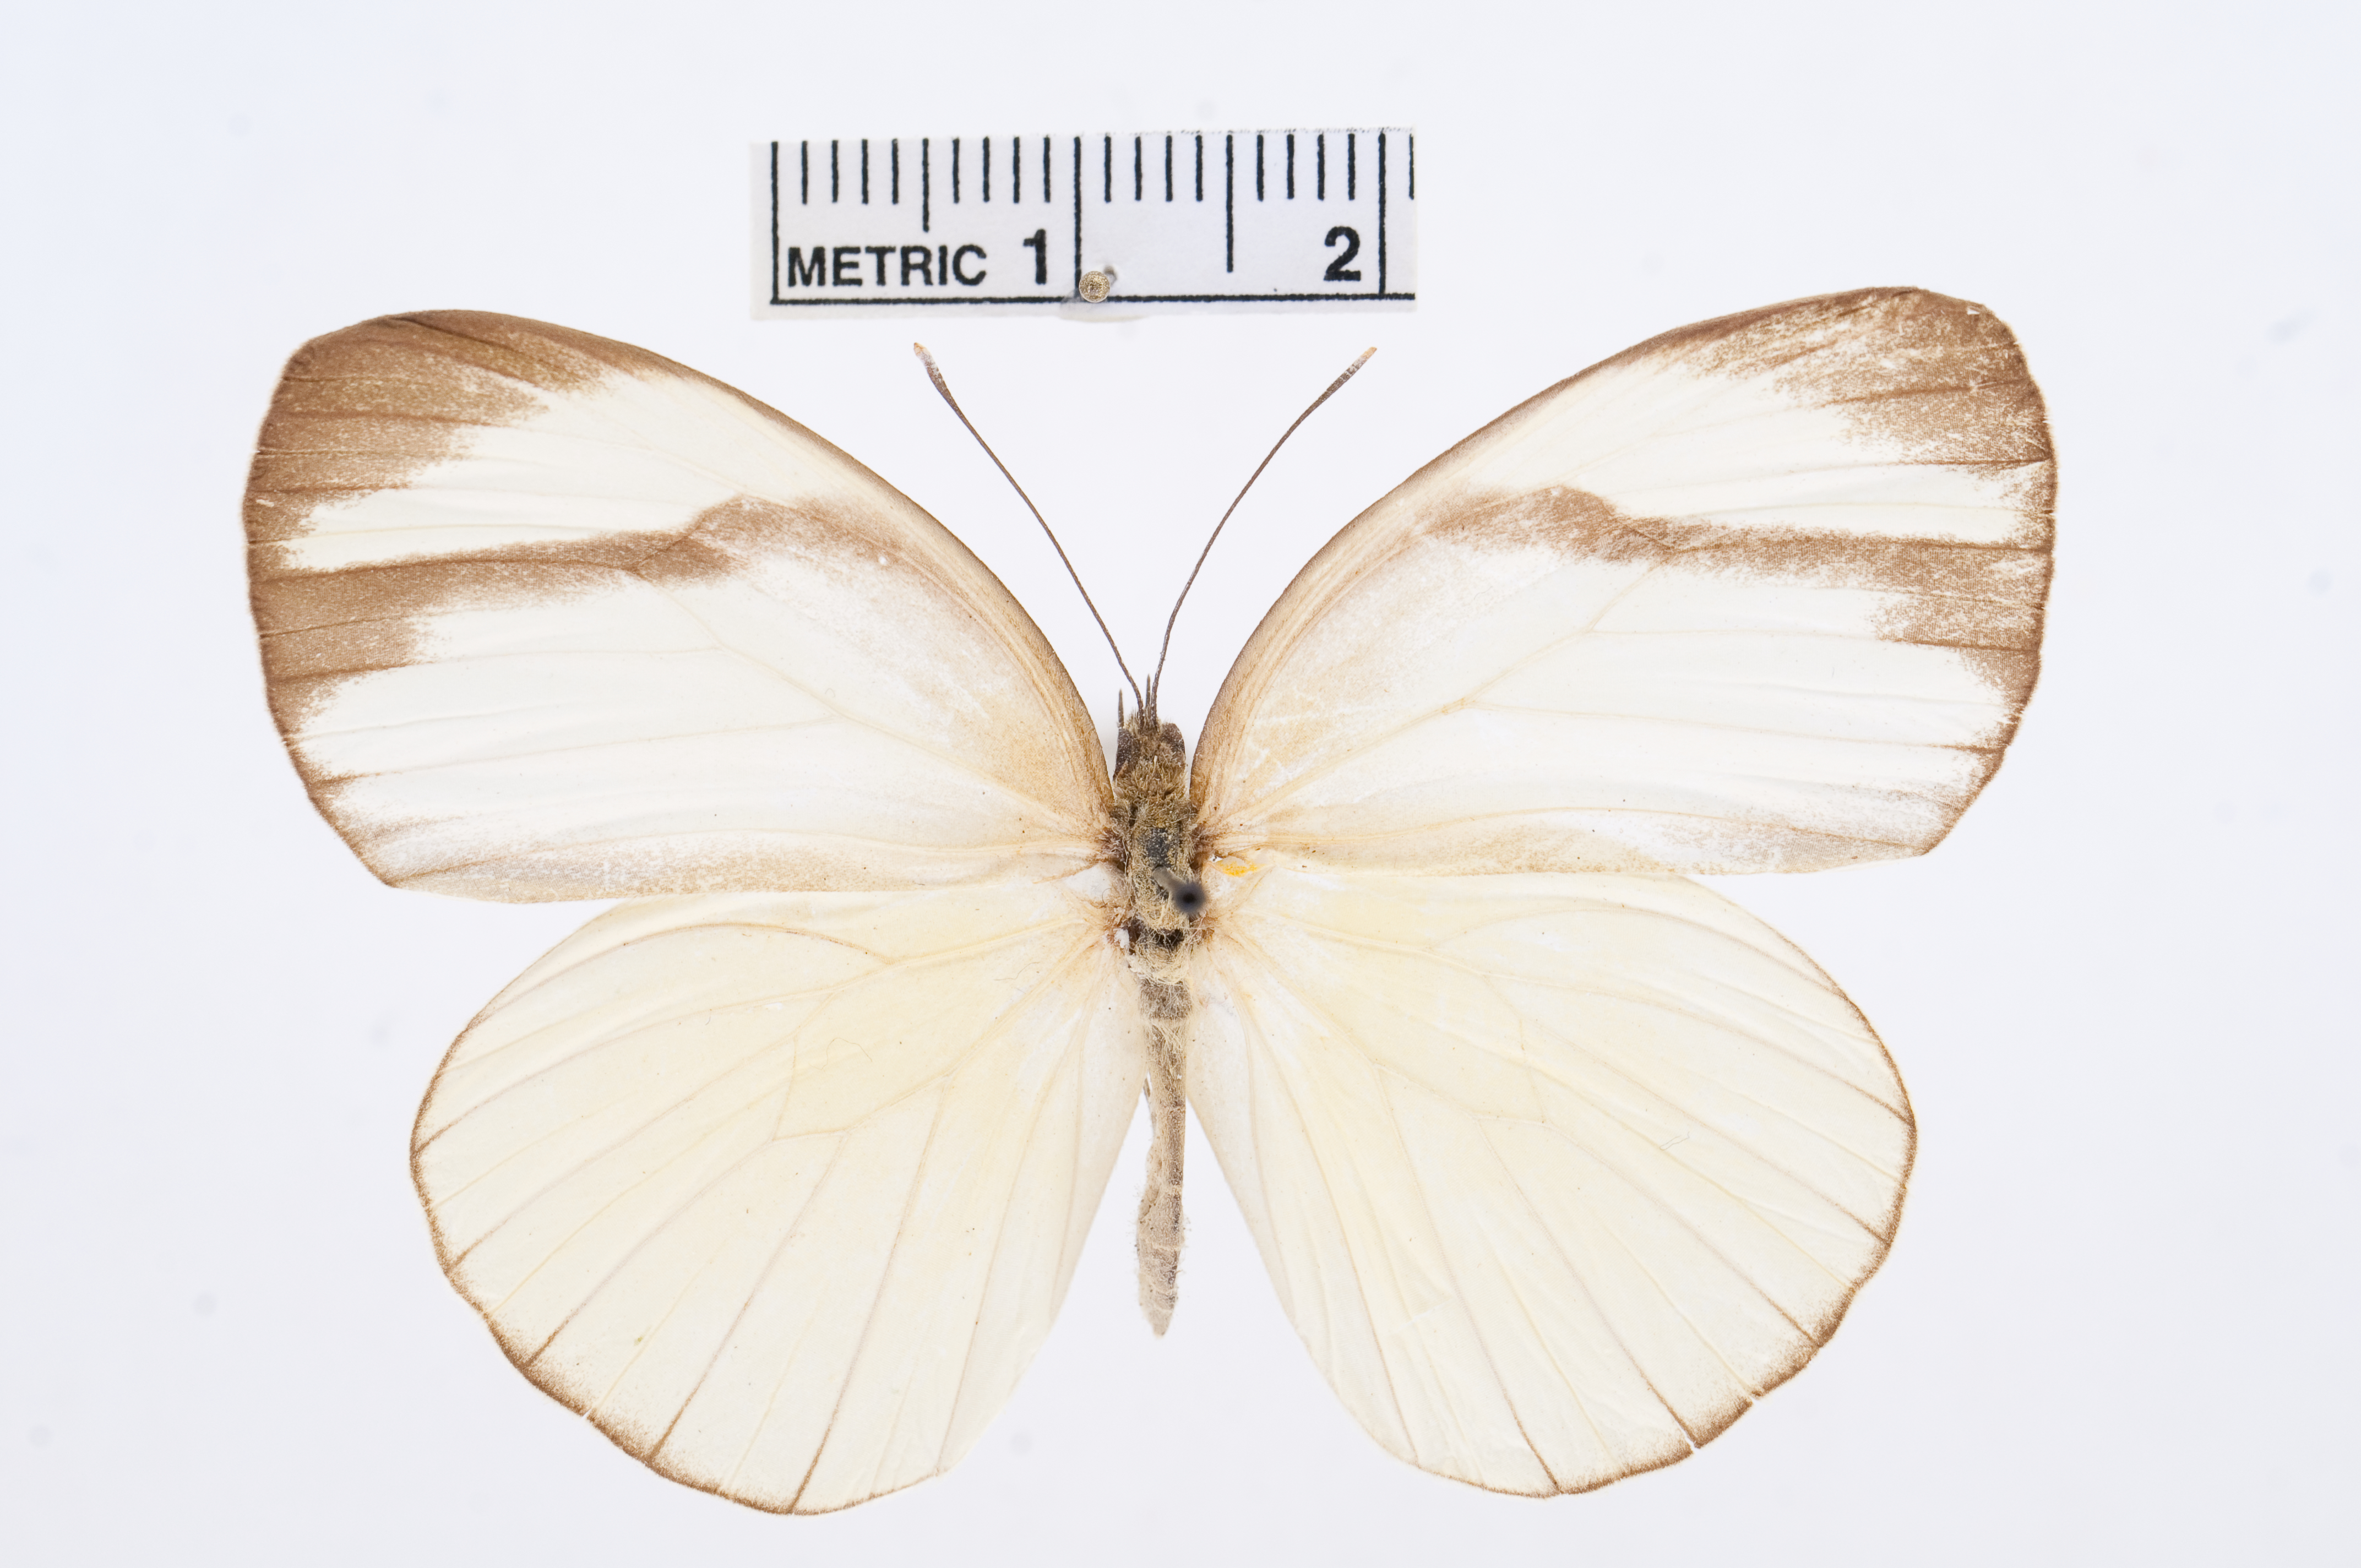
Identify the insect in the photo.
Itaballia demophile
